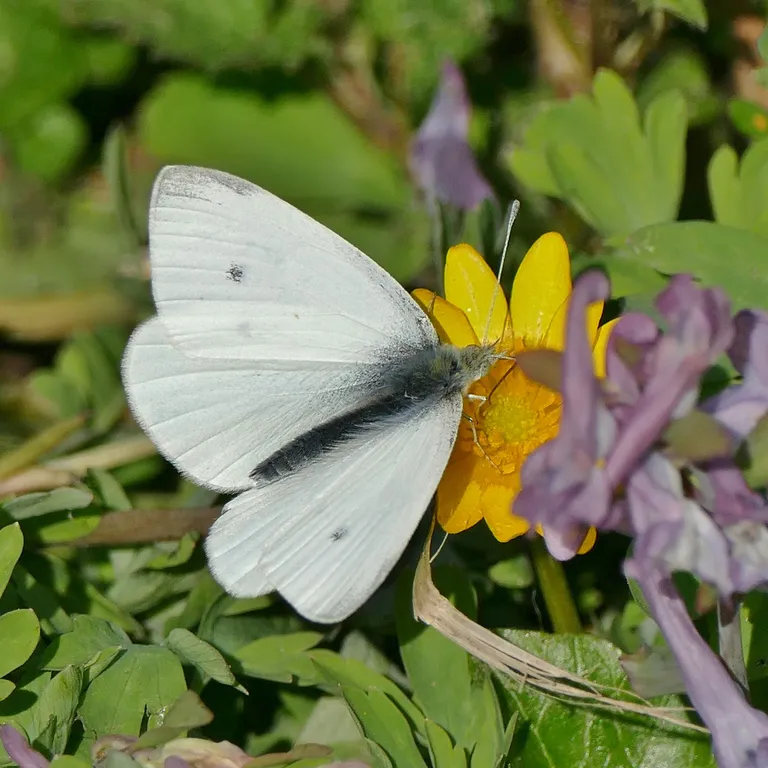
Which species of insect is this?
Pieris rapae
